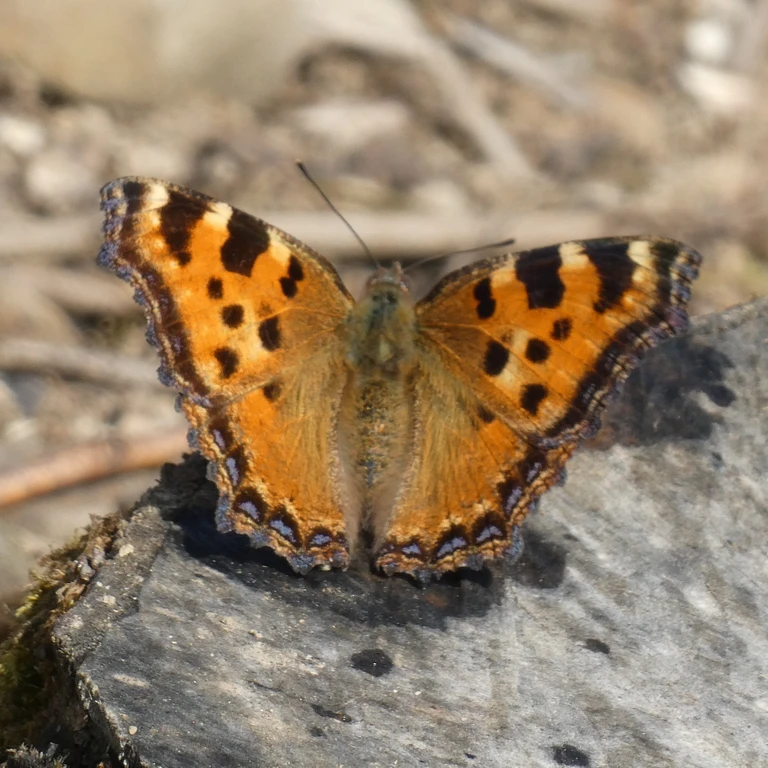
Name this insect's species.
Nymphalis polychloros
